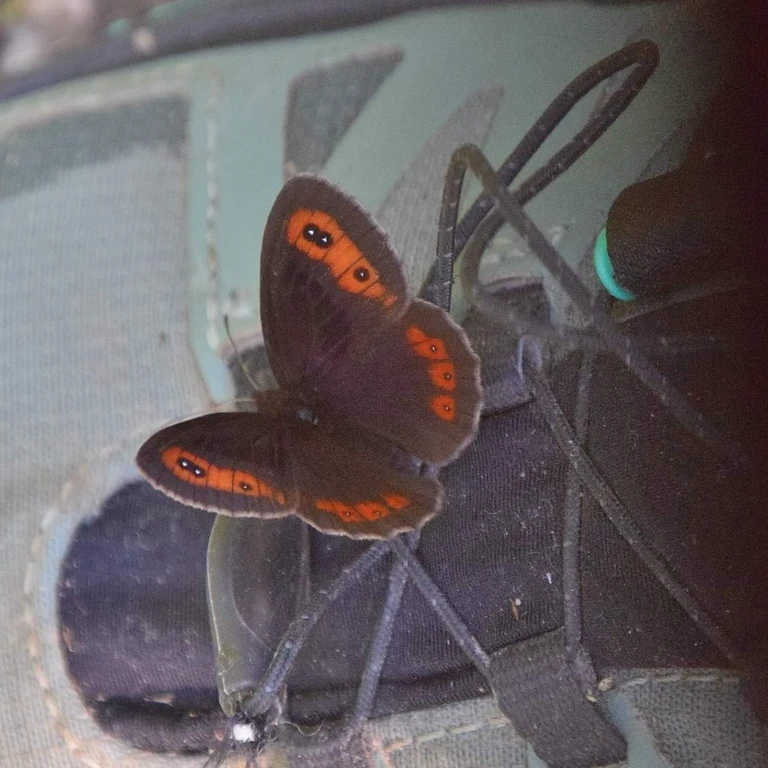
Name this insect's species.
Erebia aethiops
